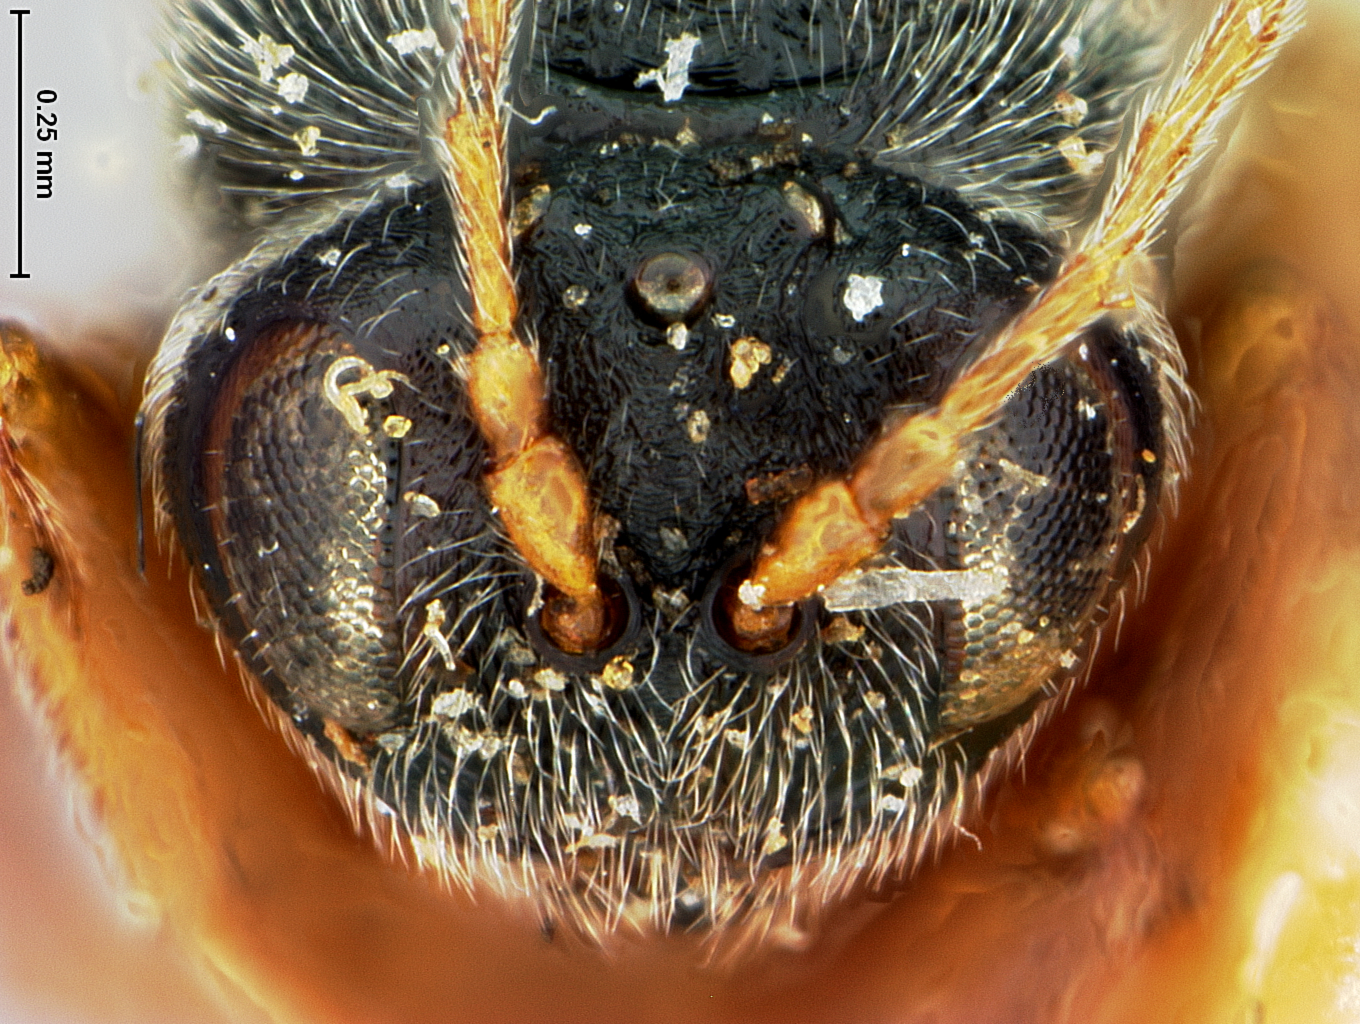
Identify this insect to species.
Andricus albobalani
